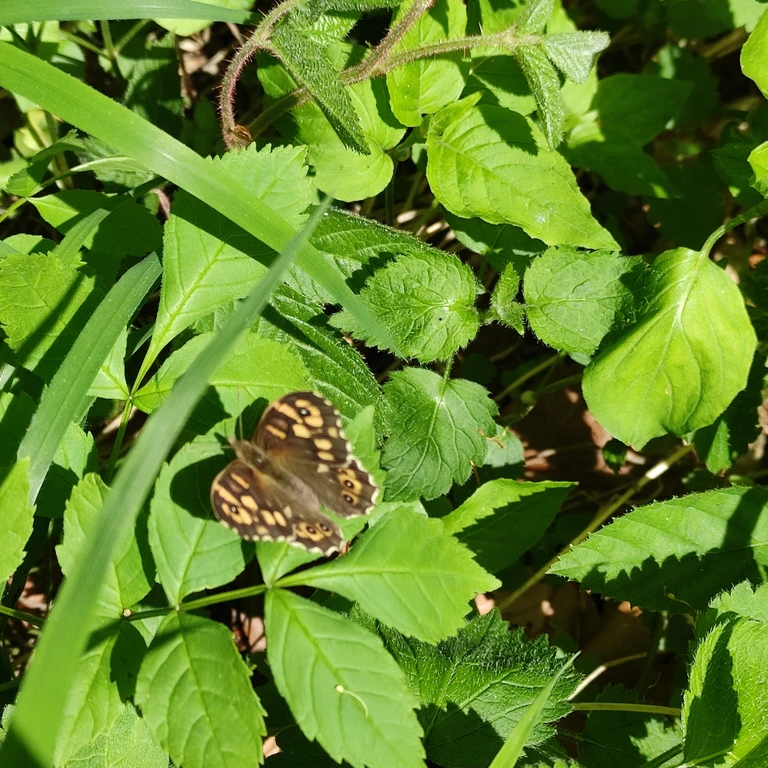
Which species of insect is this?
Pararge aegeria
